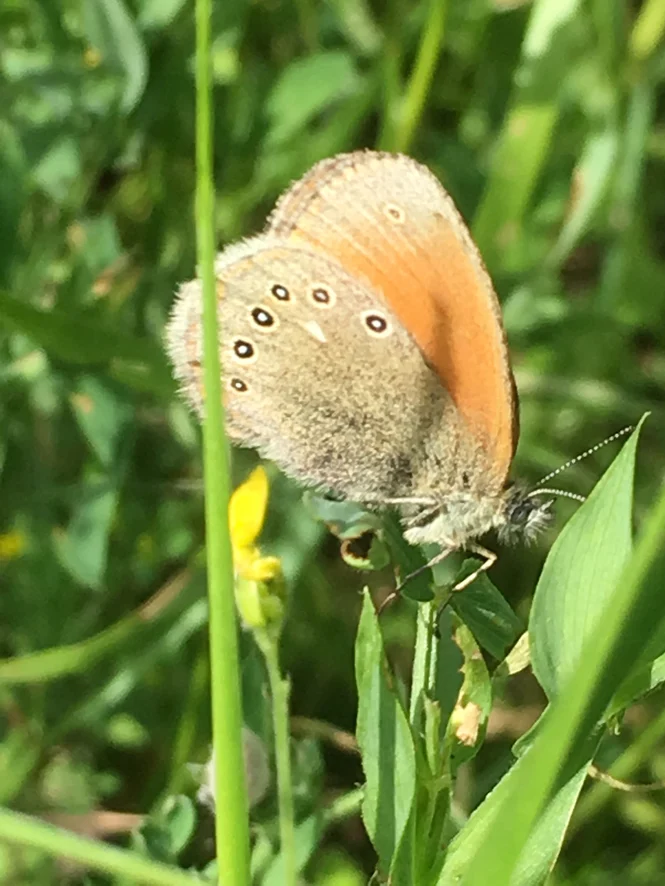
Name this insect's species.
Coenonympha glycerion (also Coenonympha iphis)
